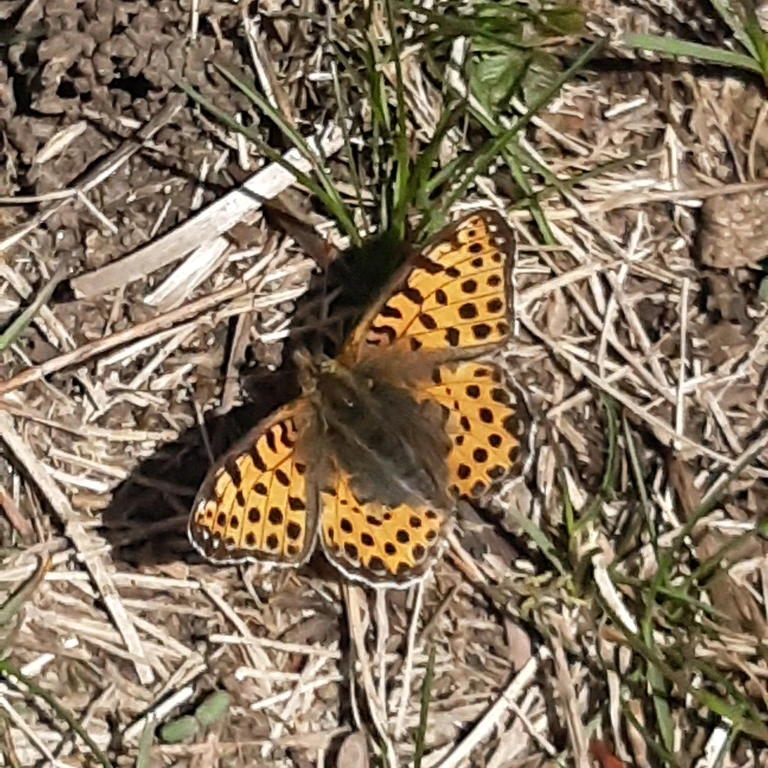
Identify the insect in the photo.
Issoria lathonia
